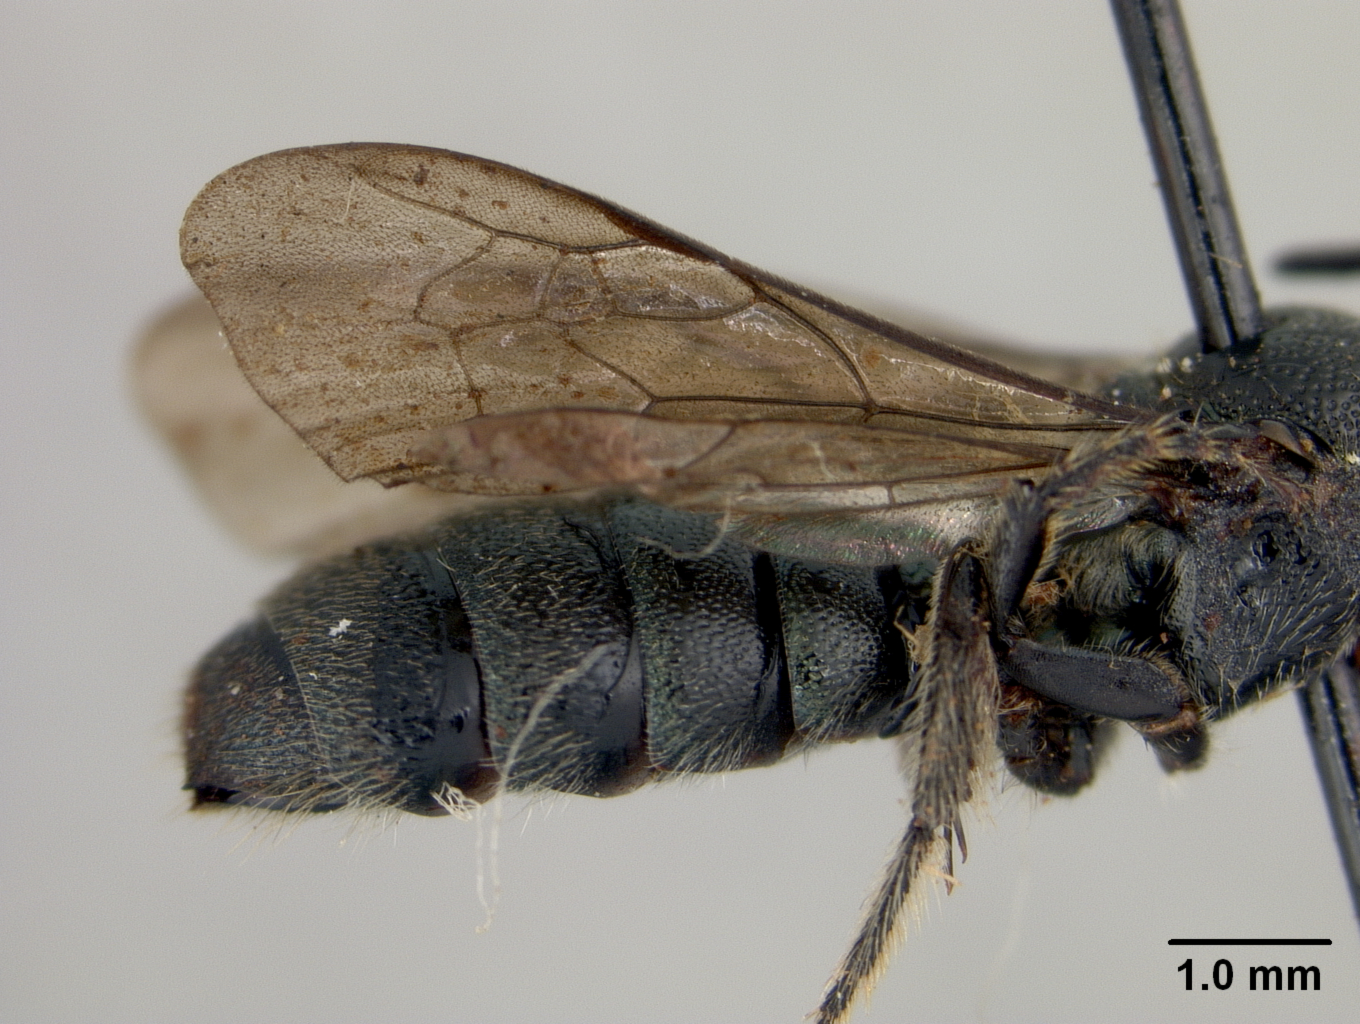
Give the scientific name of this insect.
Ceratina titusi
